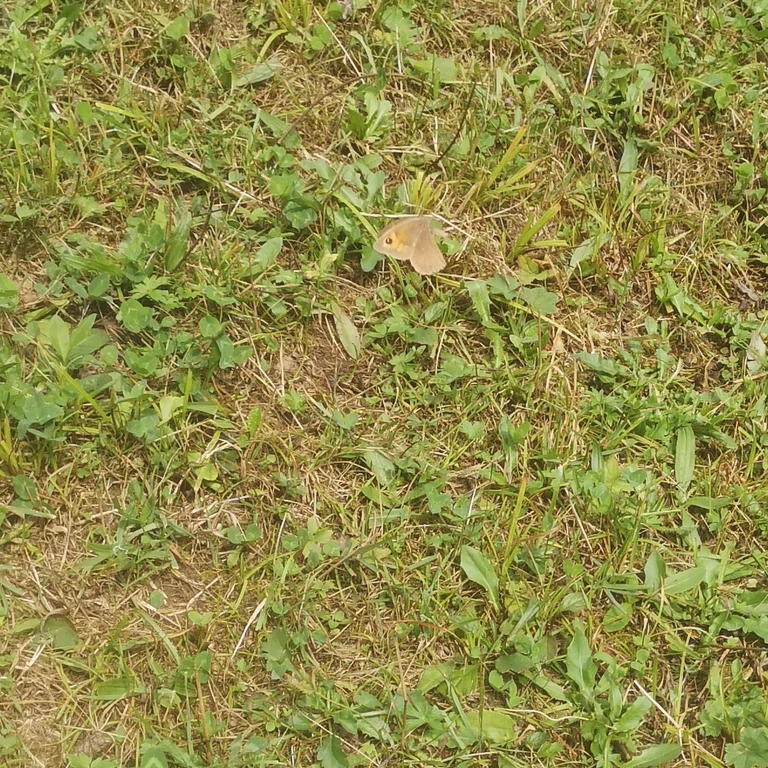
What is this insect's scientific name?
Maniola jurtina
